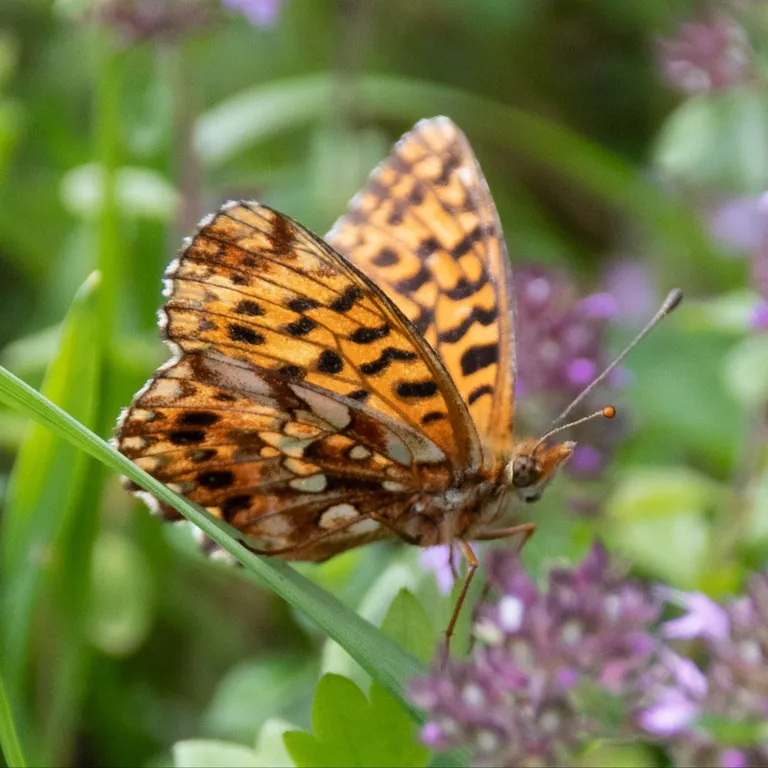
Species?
Boloria dia
